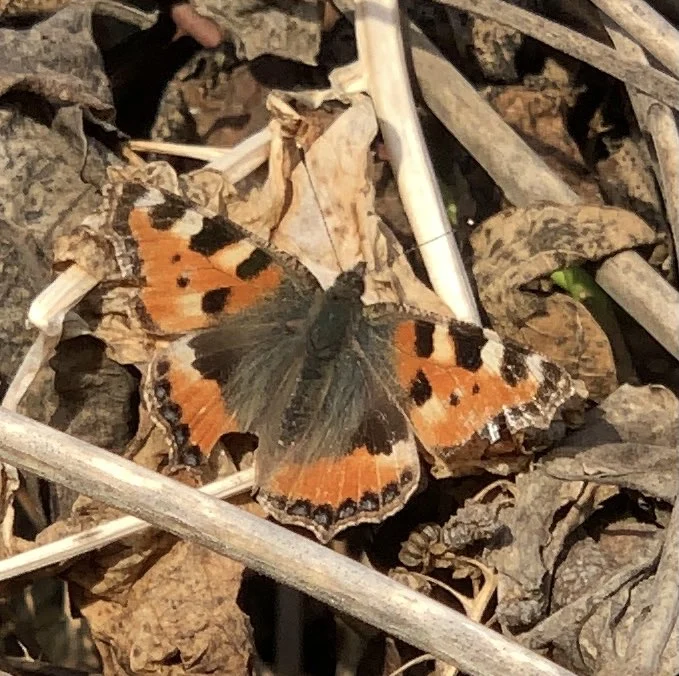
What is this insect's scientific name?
Aglais urticae
